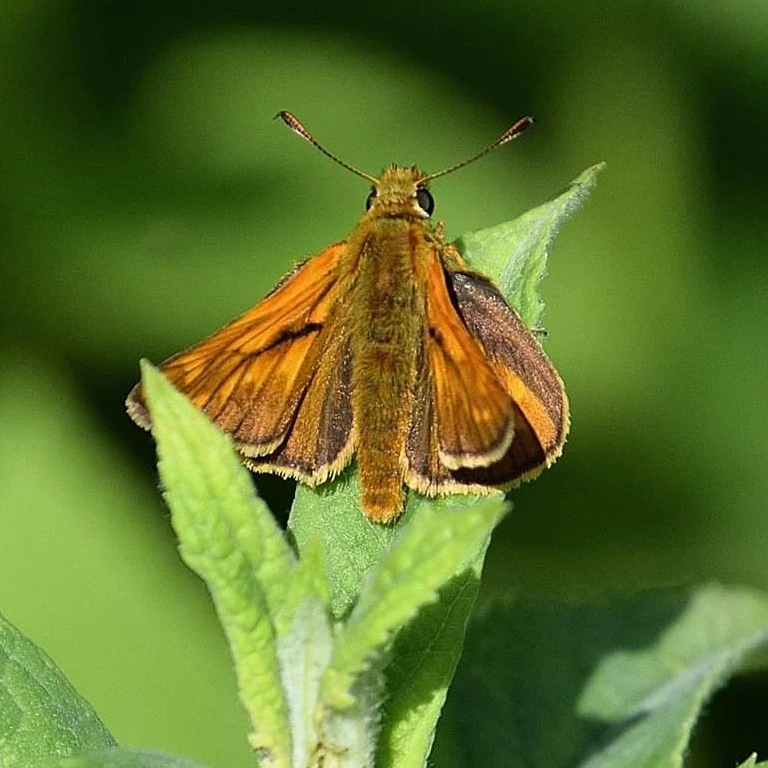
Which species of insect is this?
Ochlodes sylvanus (also Ochlodes venata)
